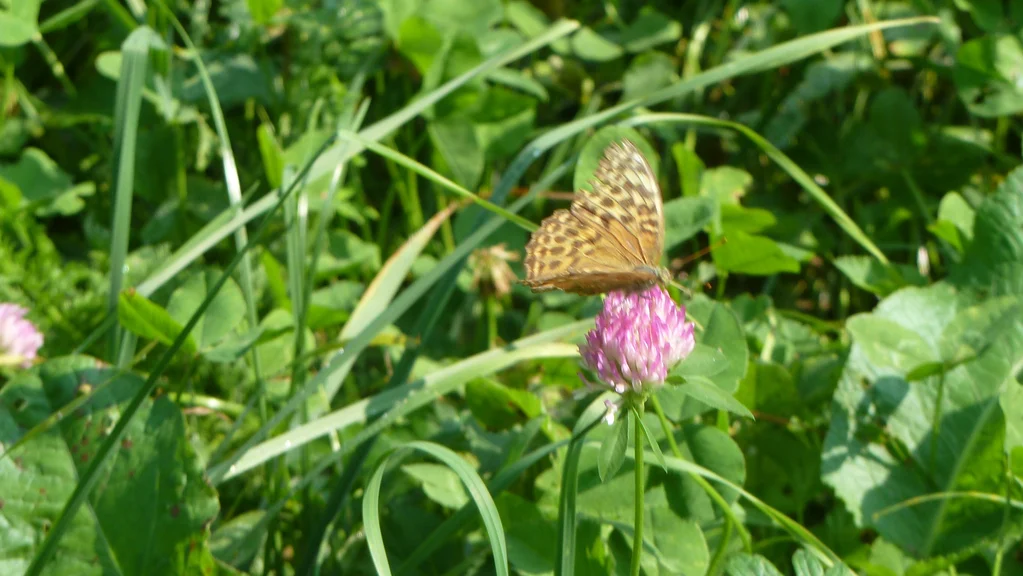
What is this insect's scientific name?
Argynnis paphia
